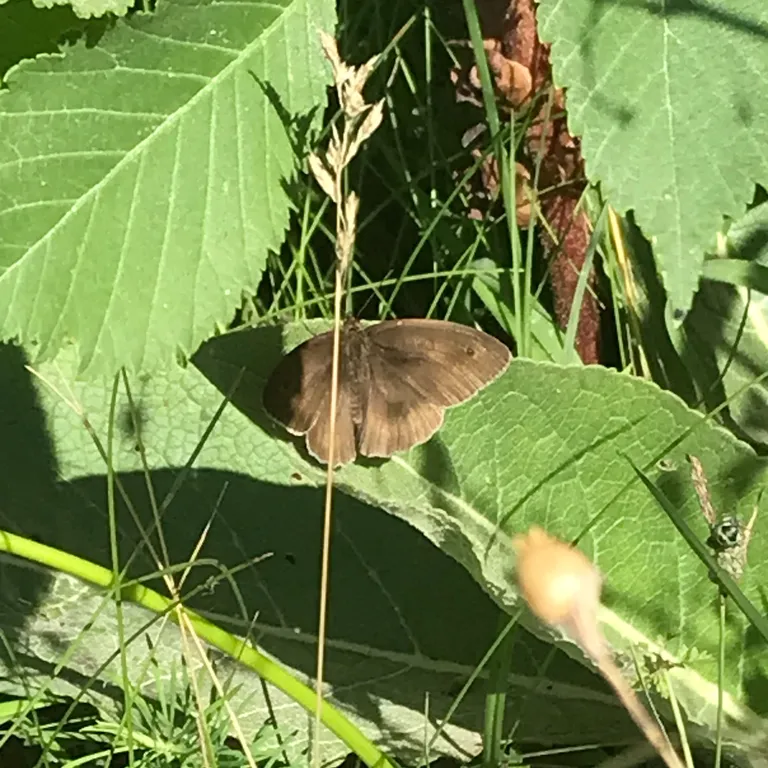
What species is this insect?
Maniola jurtina
